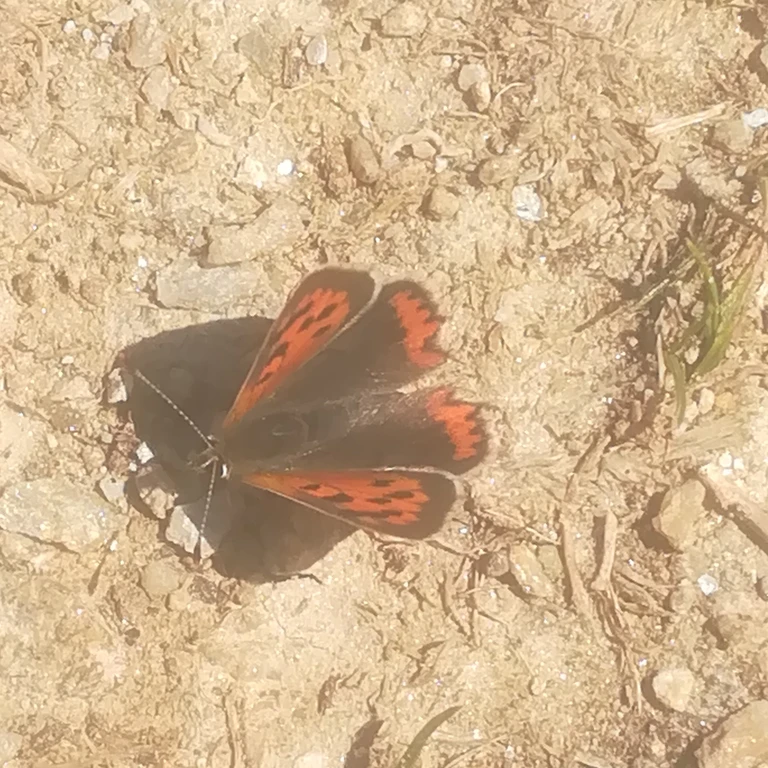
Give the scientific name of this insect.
Lycaena phlaeas
